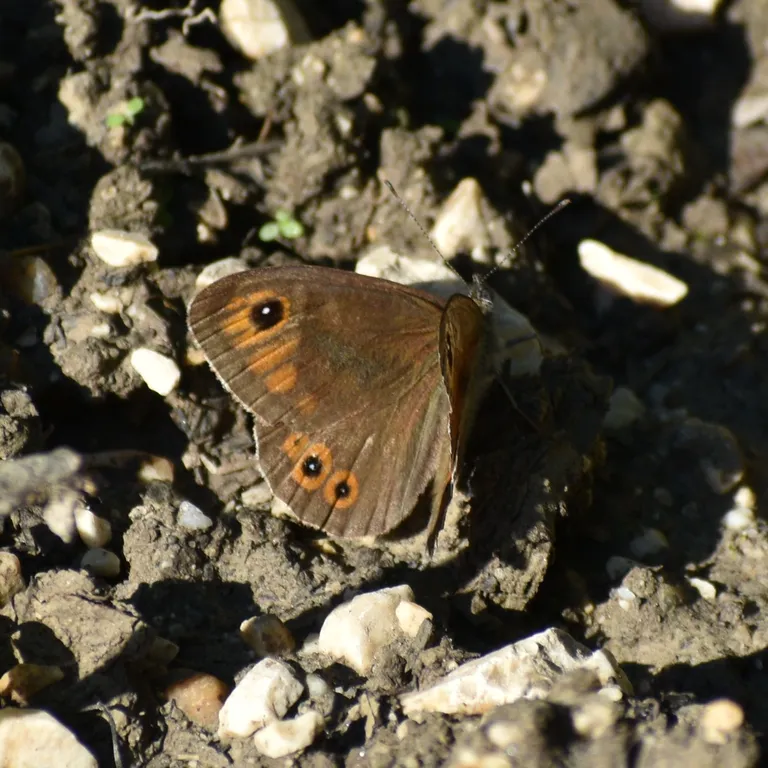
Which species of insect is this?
Lasiommata maera (also Pararge maera)
